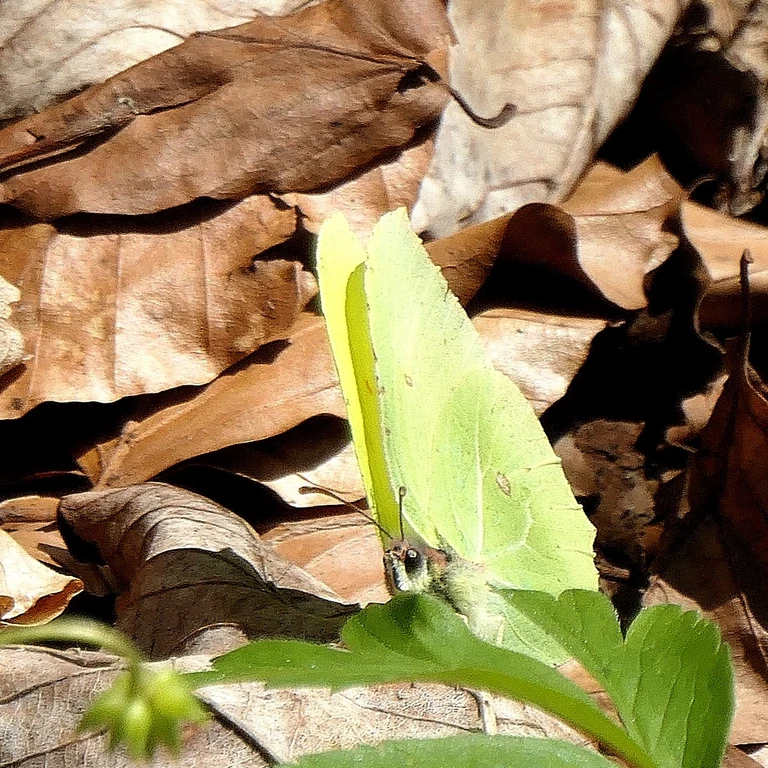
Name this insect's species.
Gonepteryx rhamni
